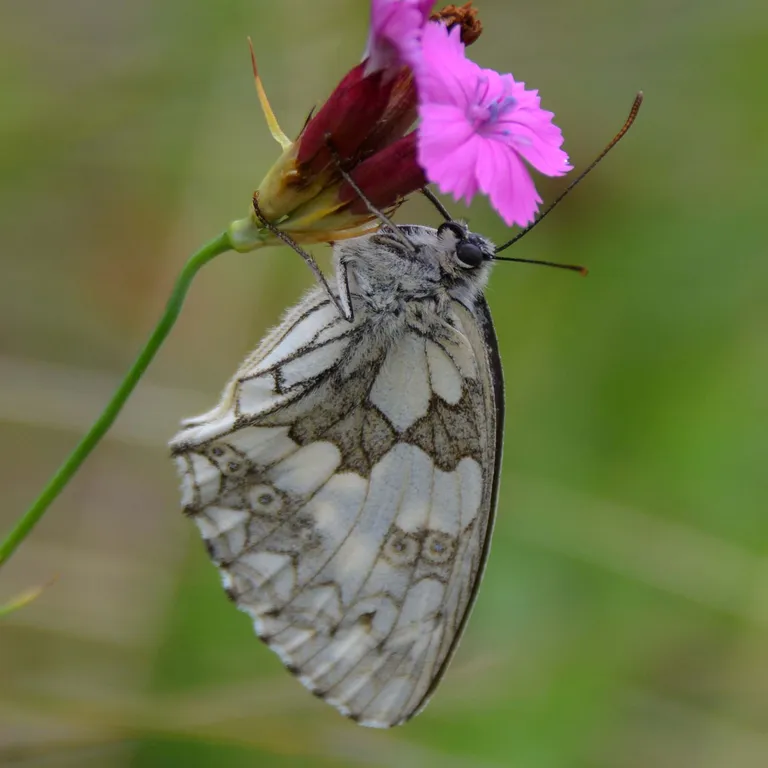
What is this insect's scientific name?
Melanargia galathea
